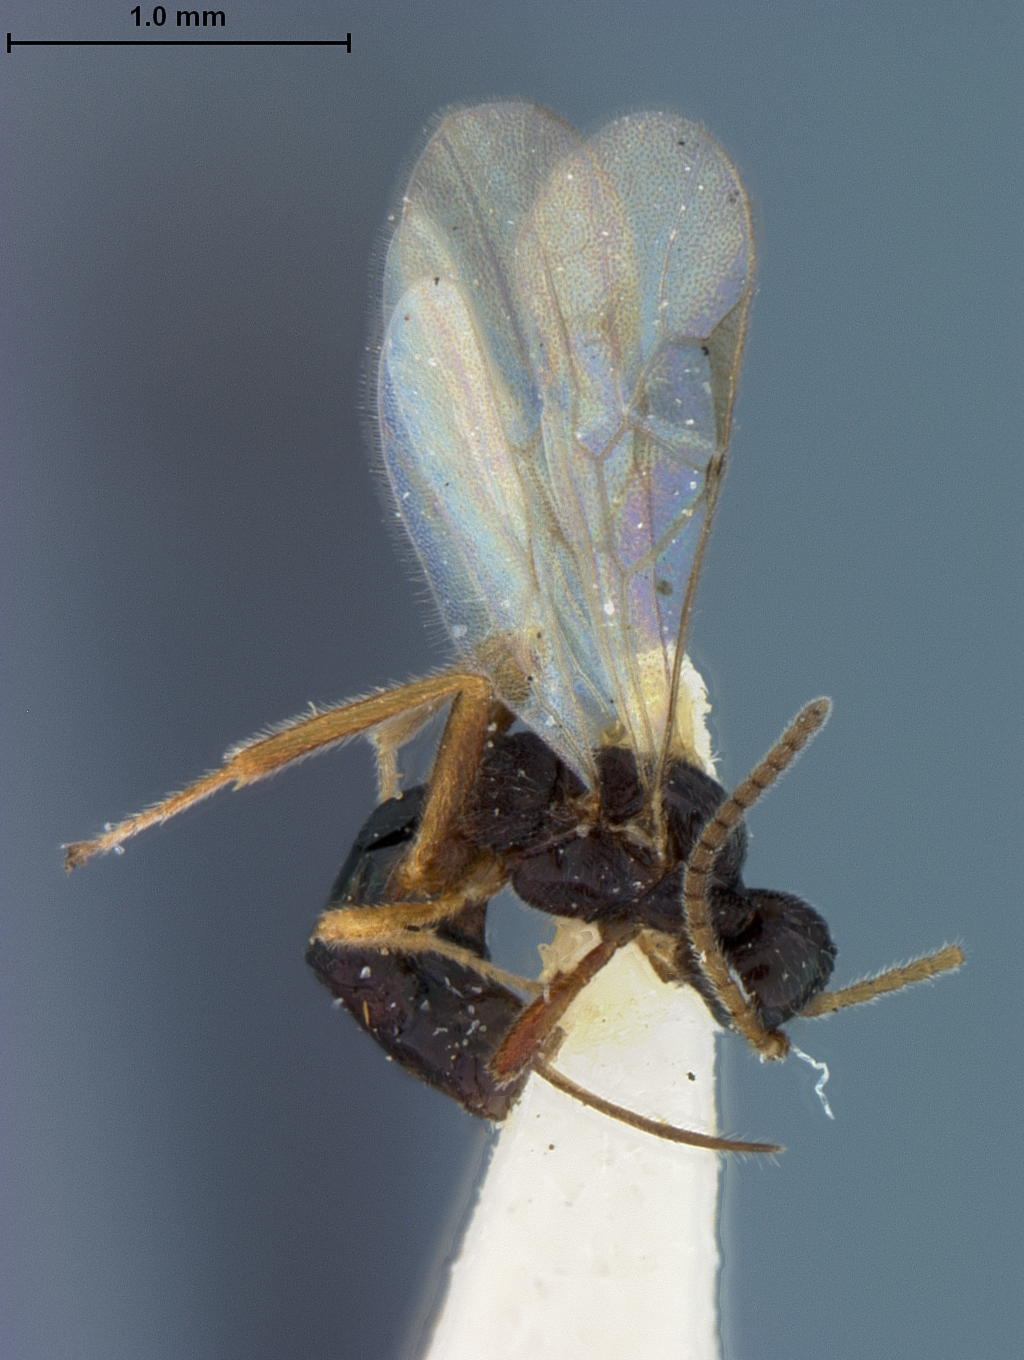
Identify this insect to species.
Blacus rhadinus
